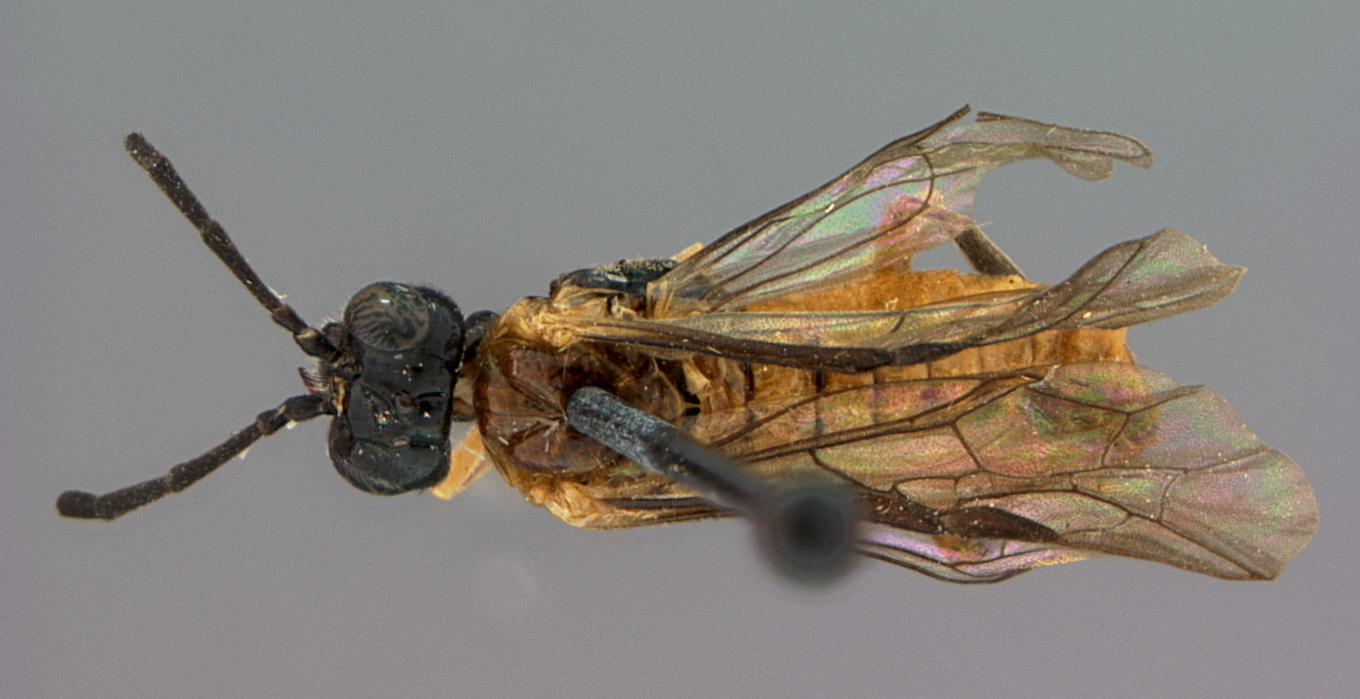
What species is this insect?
Stromboceros barretti
